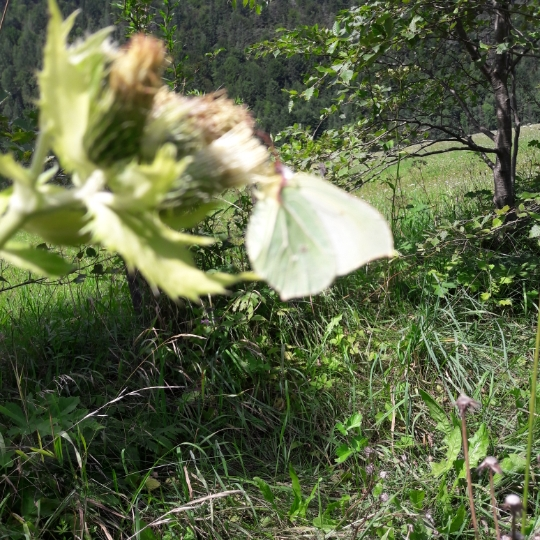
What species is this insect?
Gonepteryx rhamni
